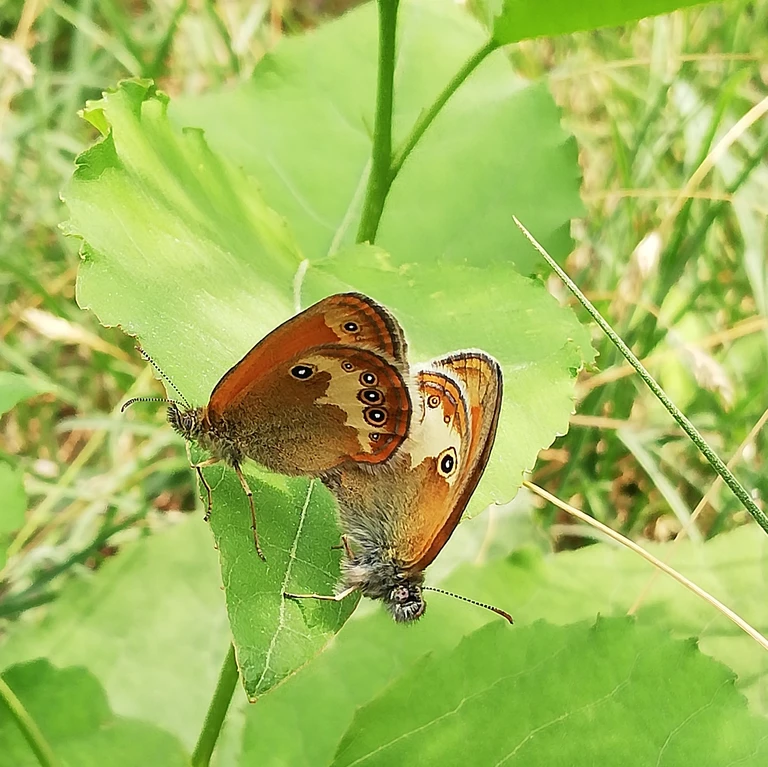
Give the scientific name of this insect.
Coenonympha arcania
